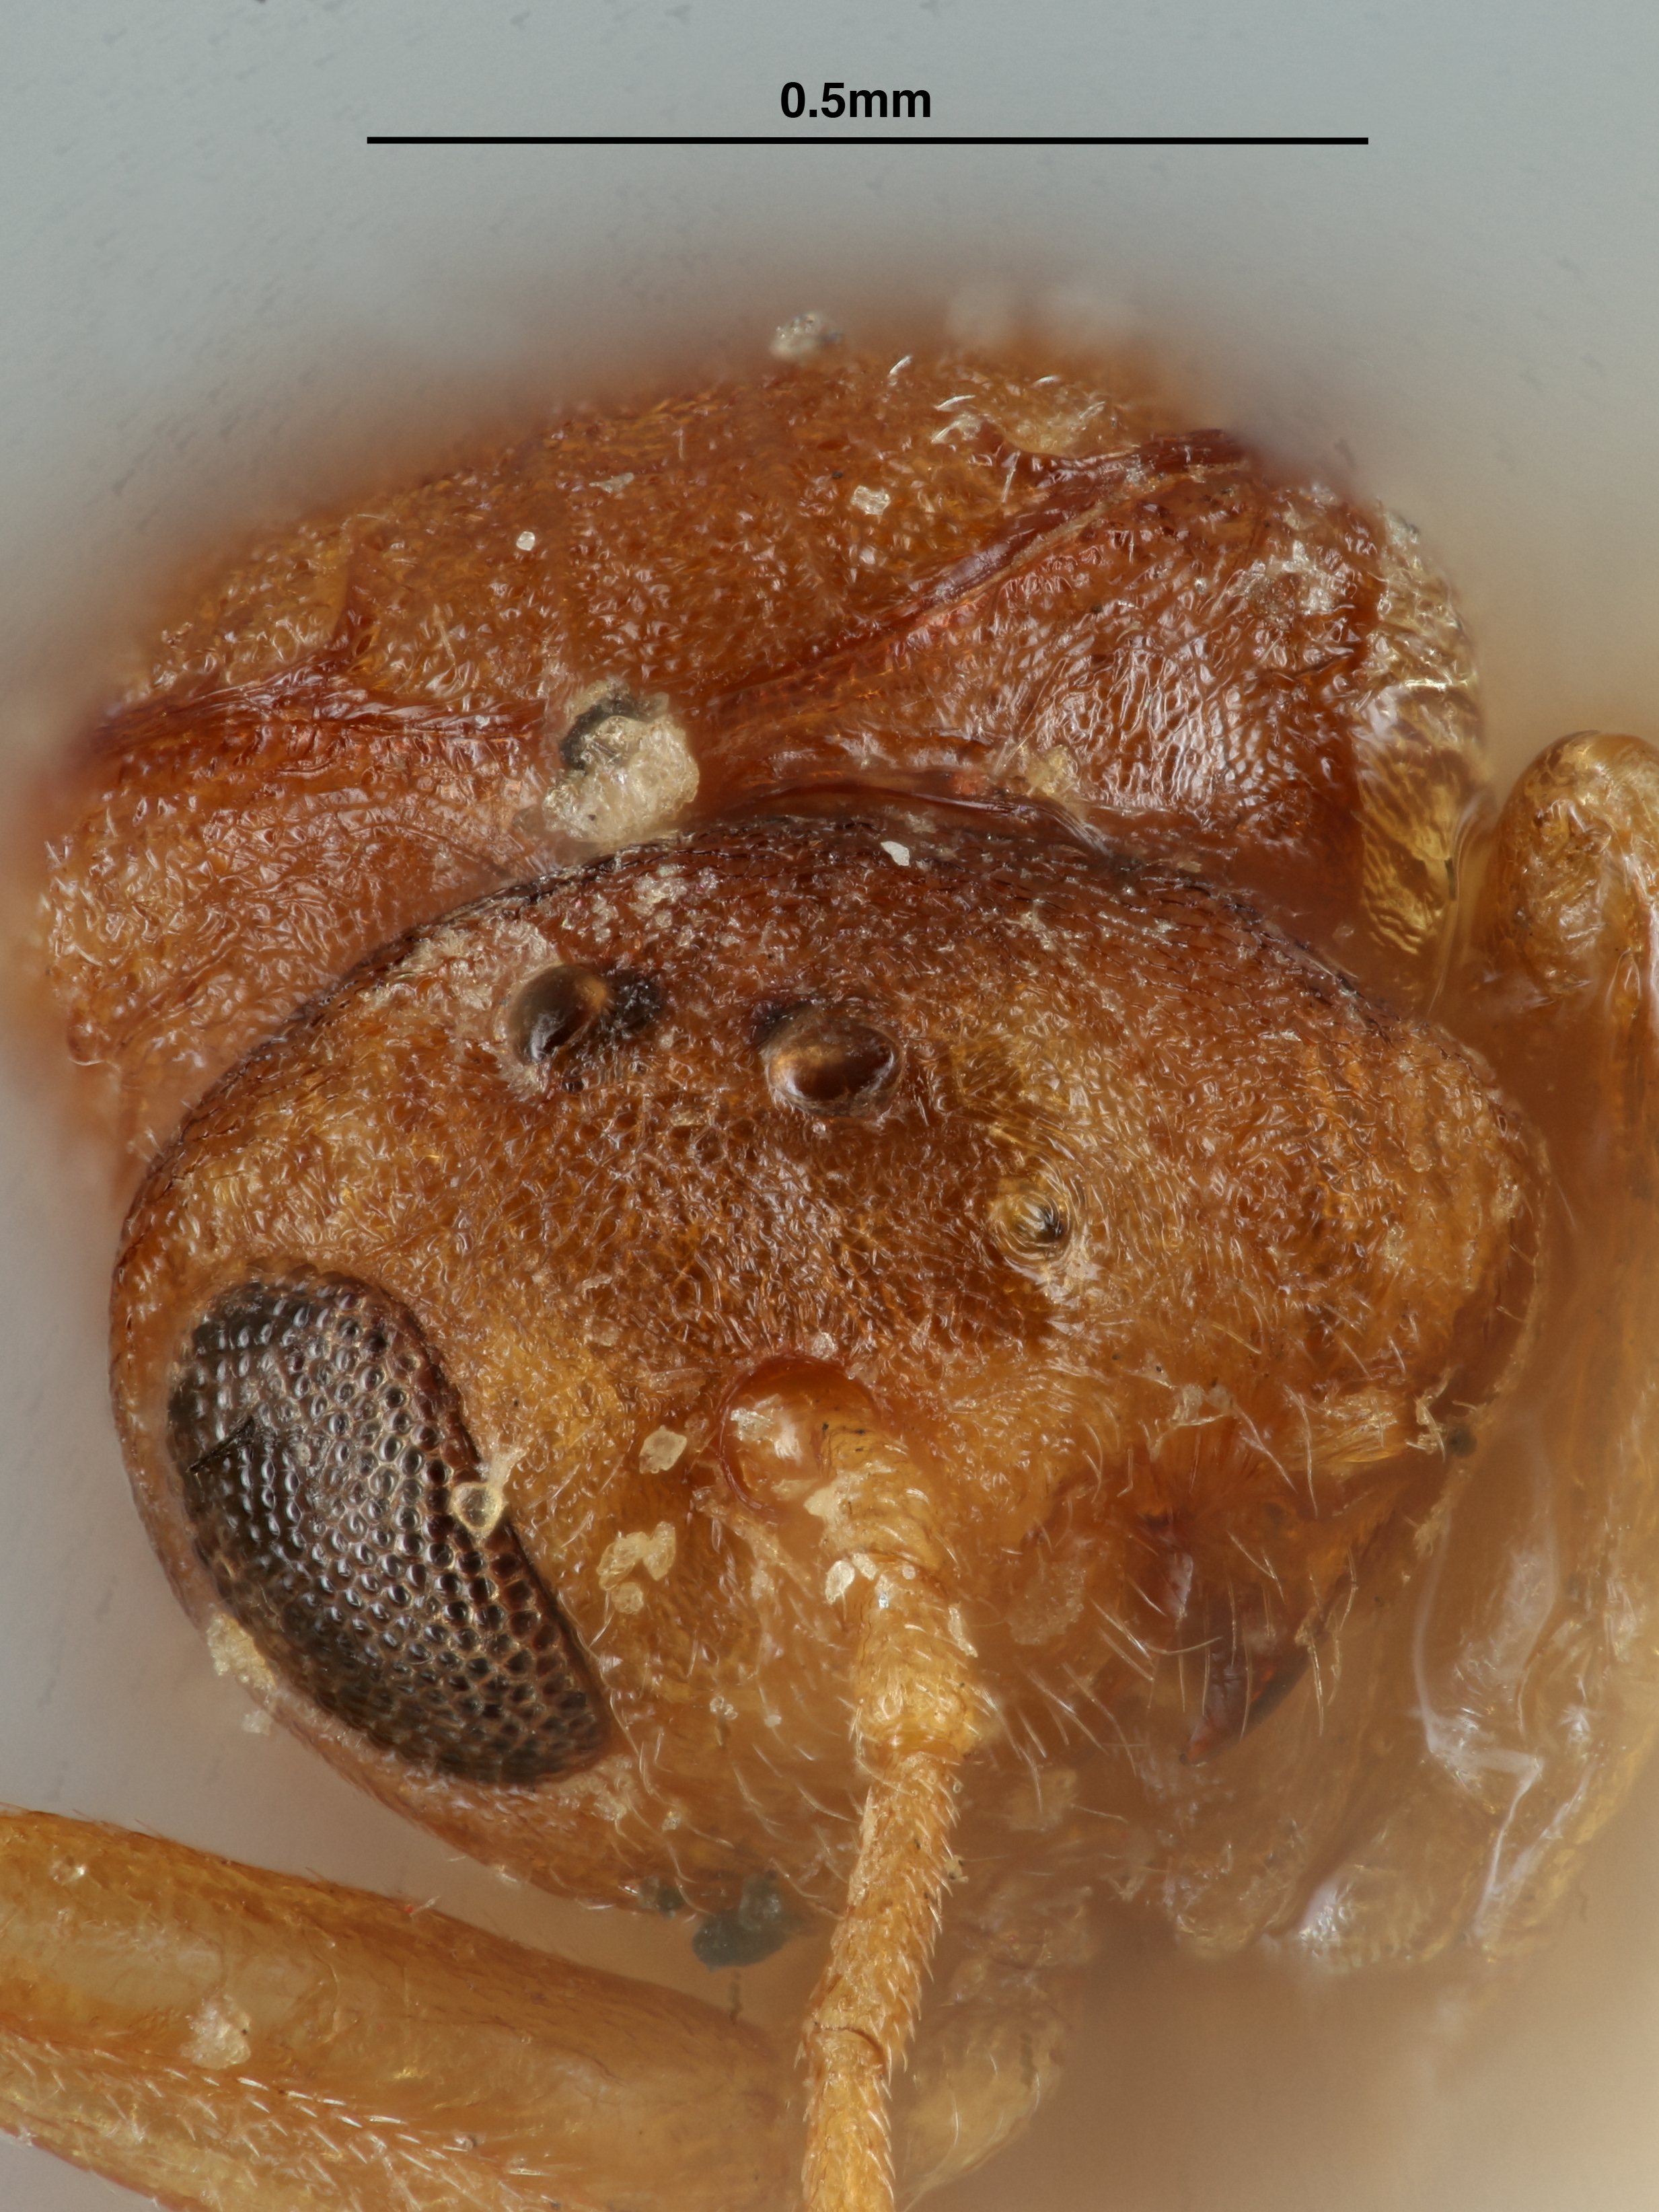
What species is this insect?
Cynips quercus
